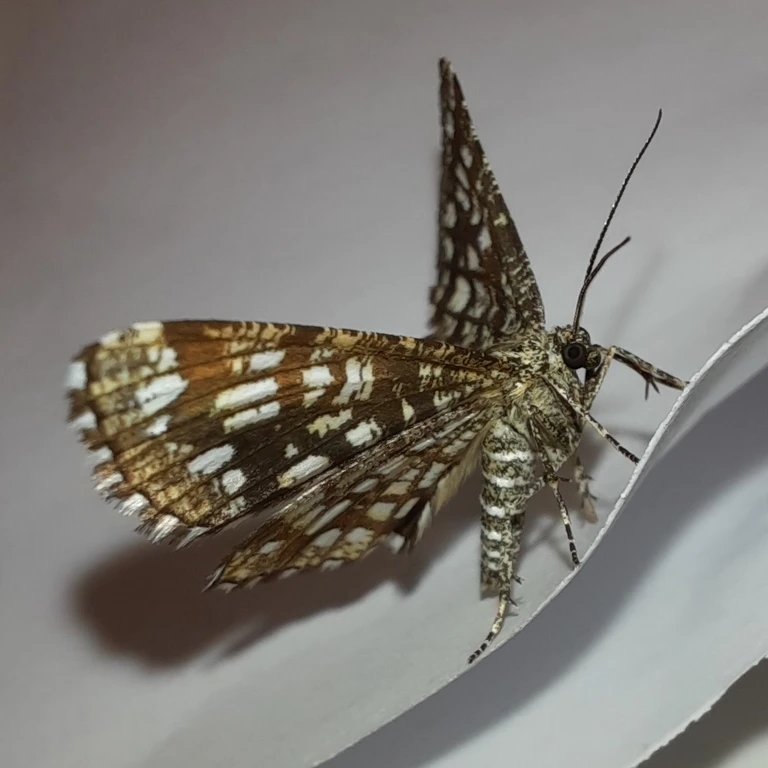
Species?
Chiasmia clathrata
